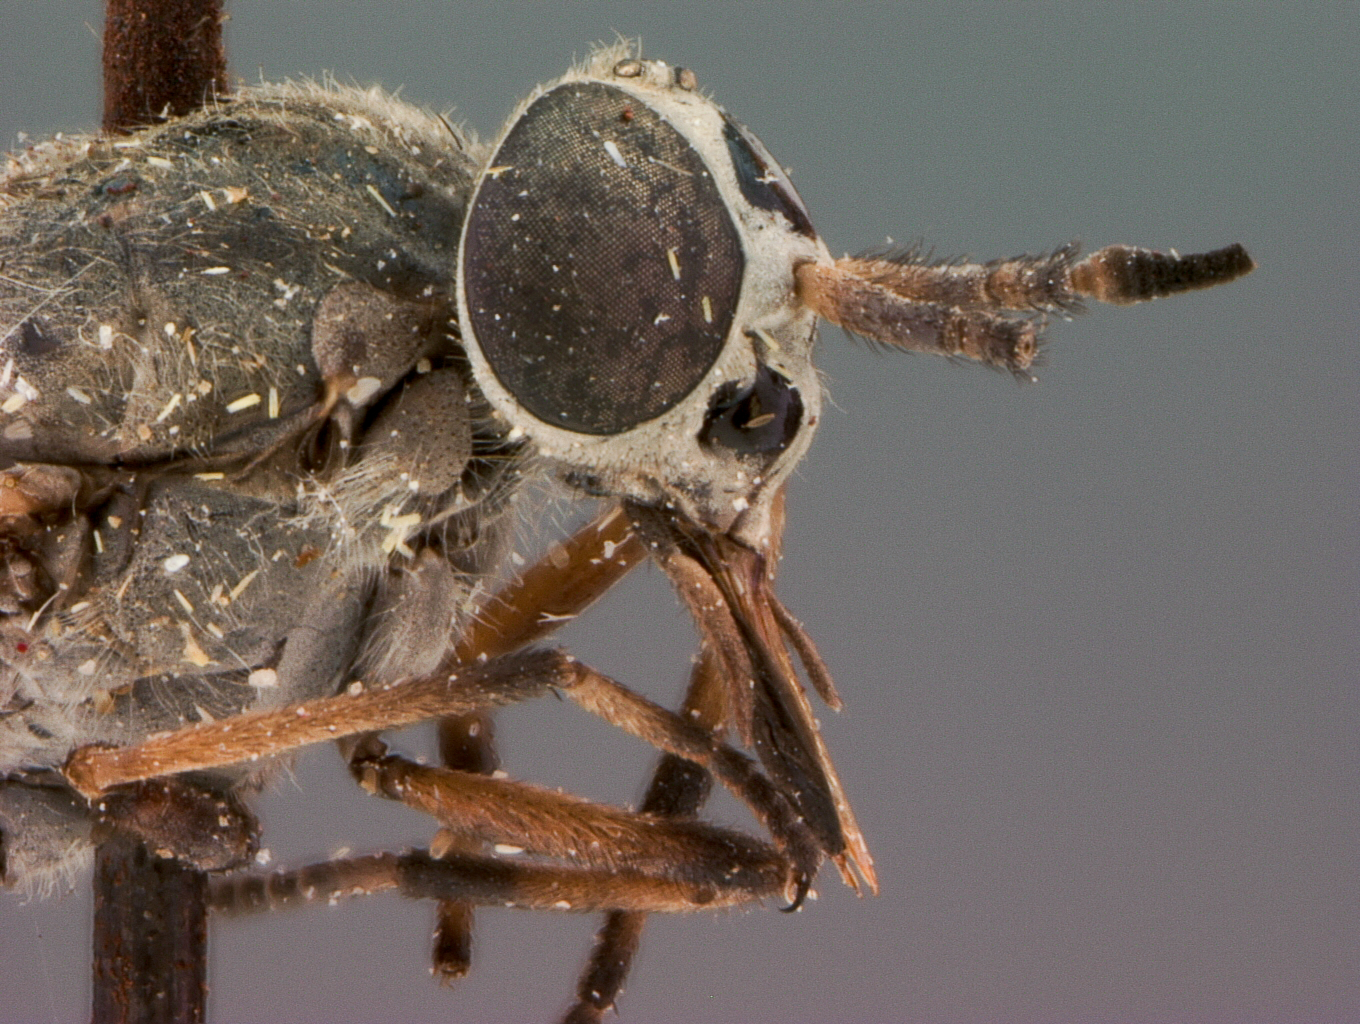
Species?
Silvius gibsoni
